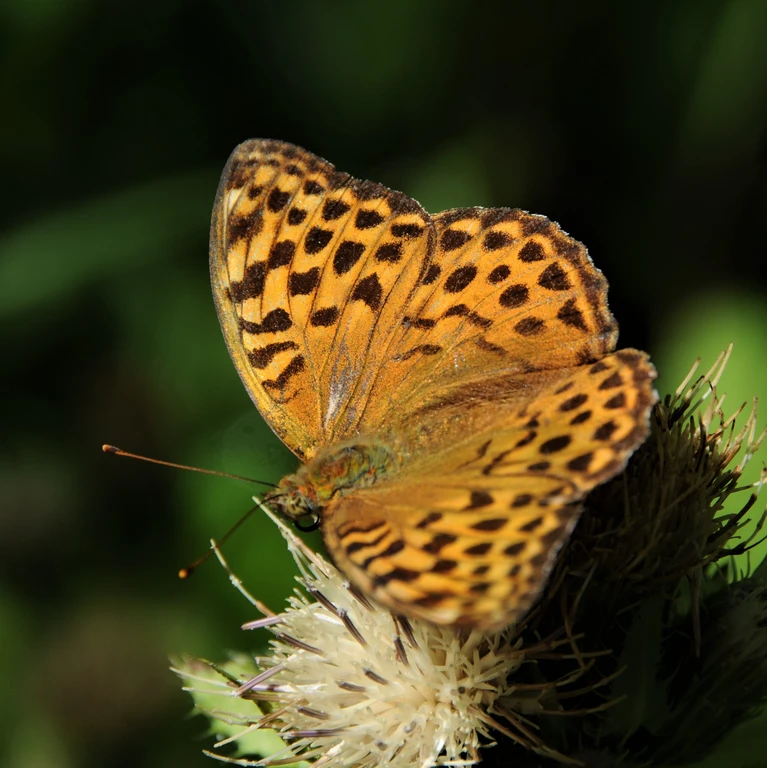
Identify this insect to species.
Argynnis paphia
